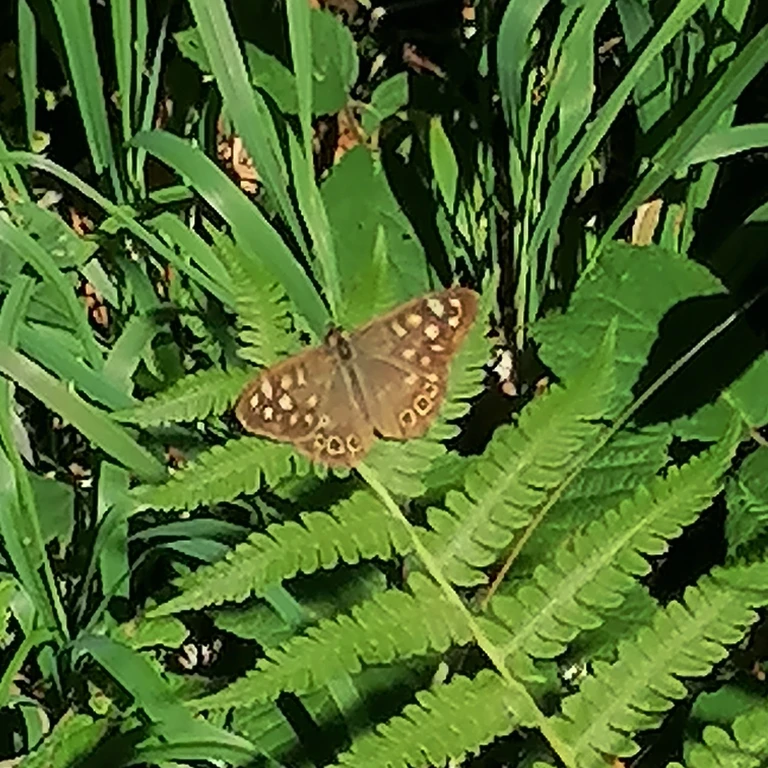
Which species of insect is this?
Pararge aegeria
